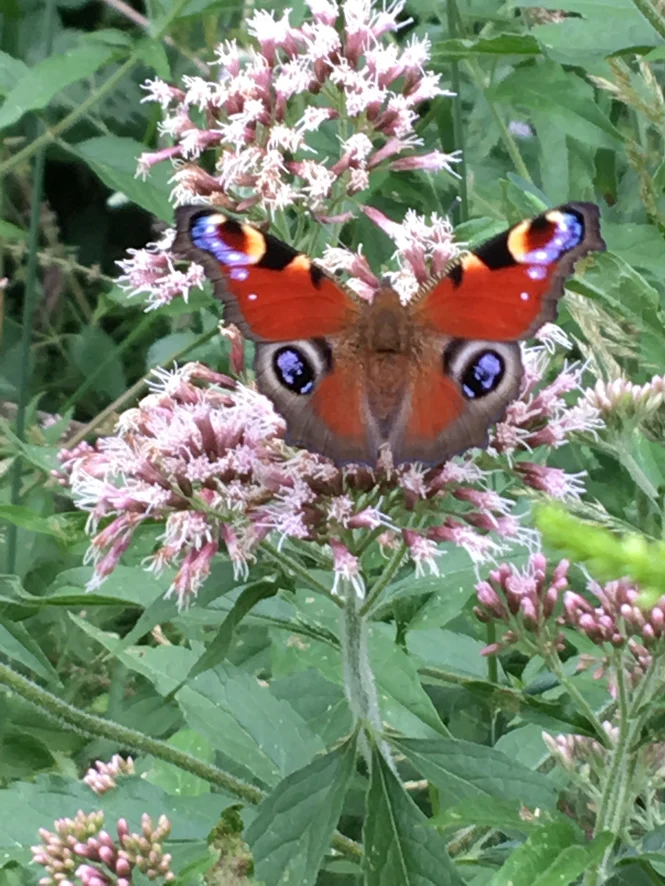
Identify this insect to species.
Aglais io
